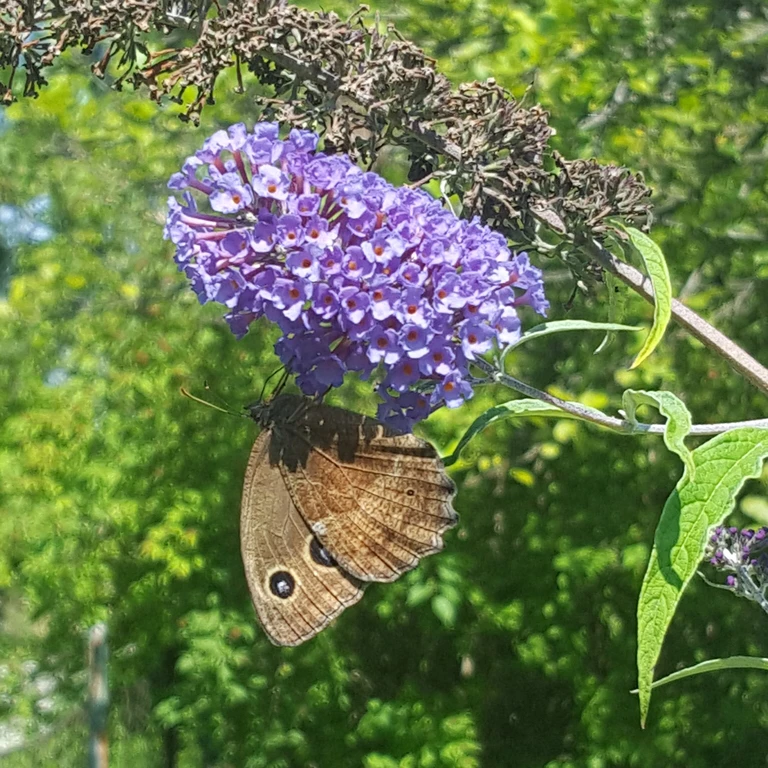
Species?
Minois dryas
